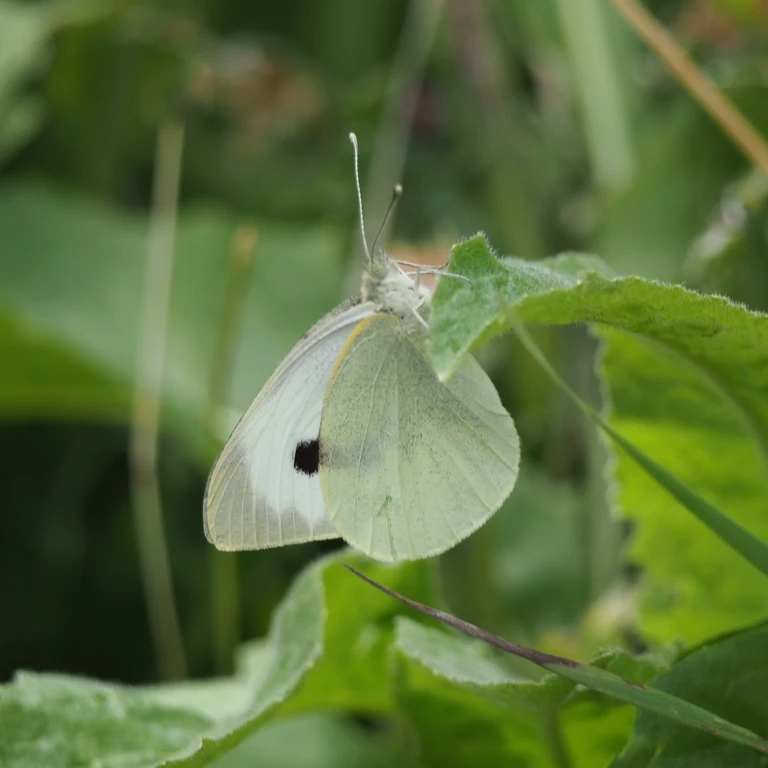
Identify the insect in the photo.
Pieris brassicae
